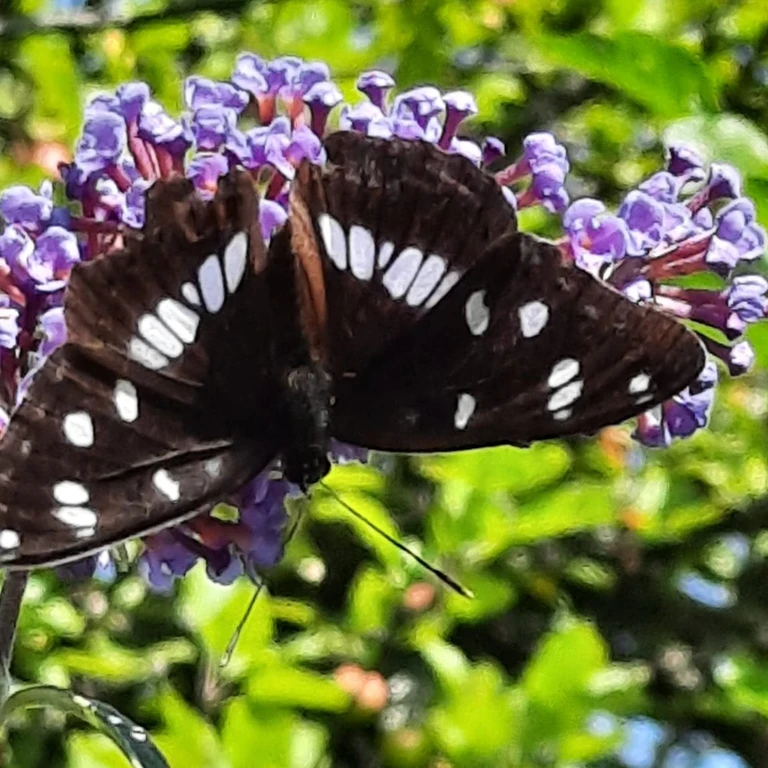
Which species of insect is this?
Limenitis reducta
